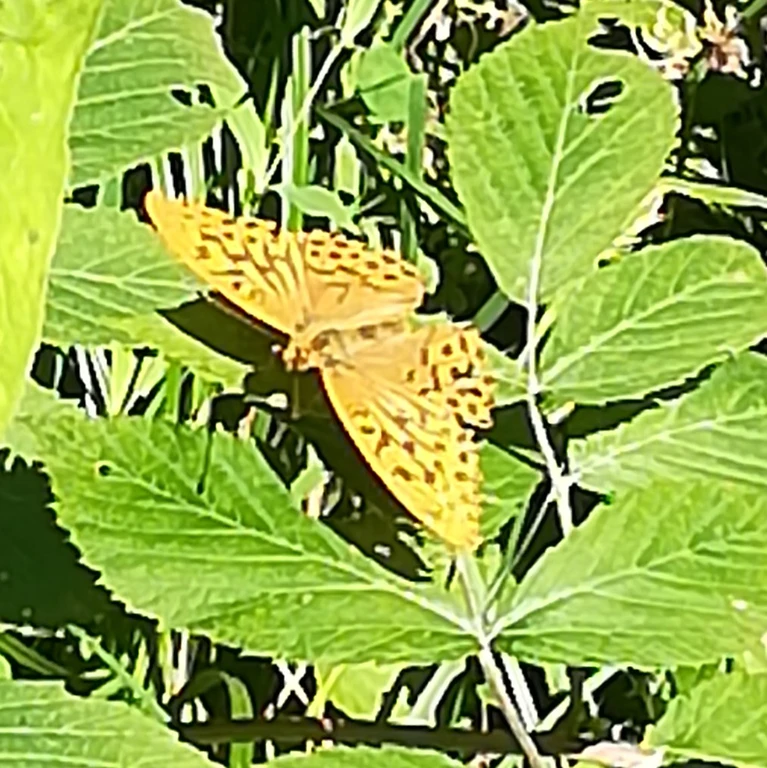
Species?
Argynnis paphia
